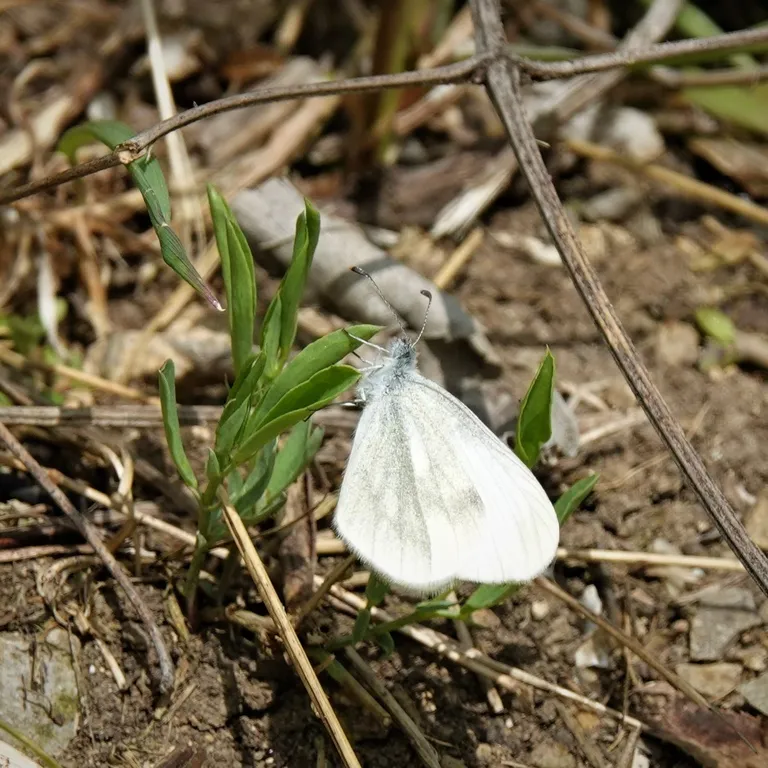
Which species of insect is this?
Leptidea sinapis/juvernica
